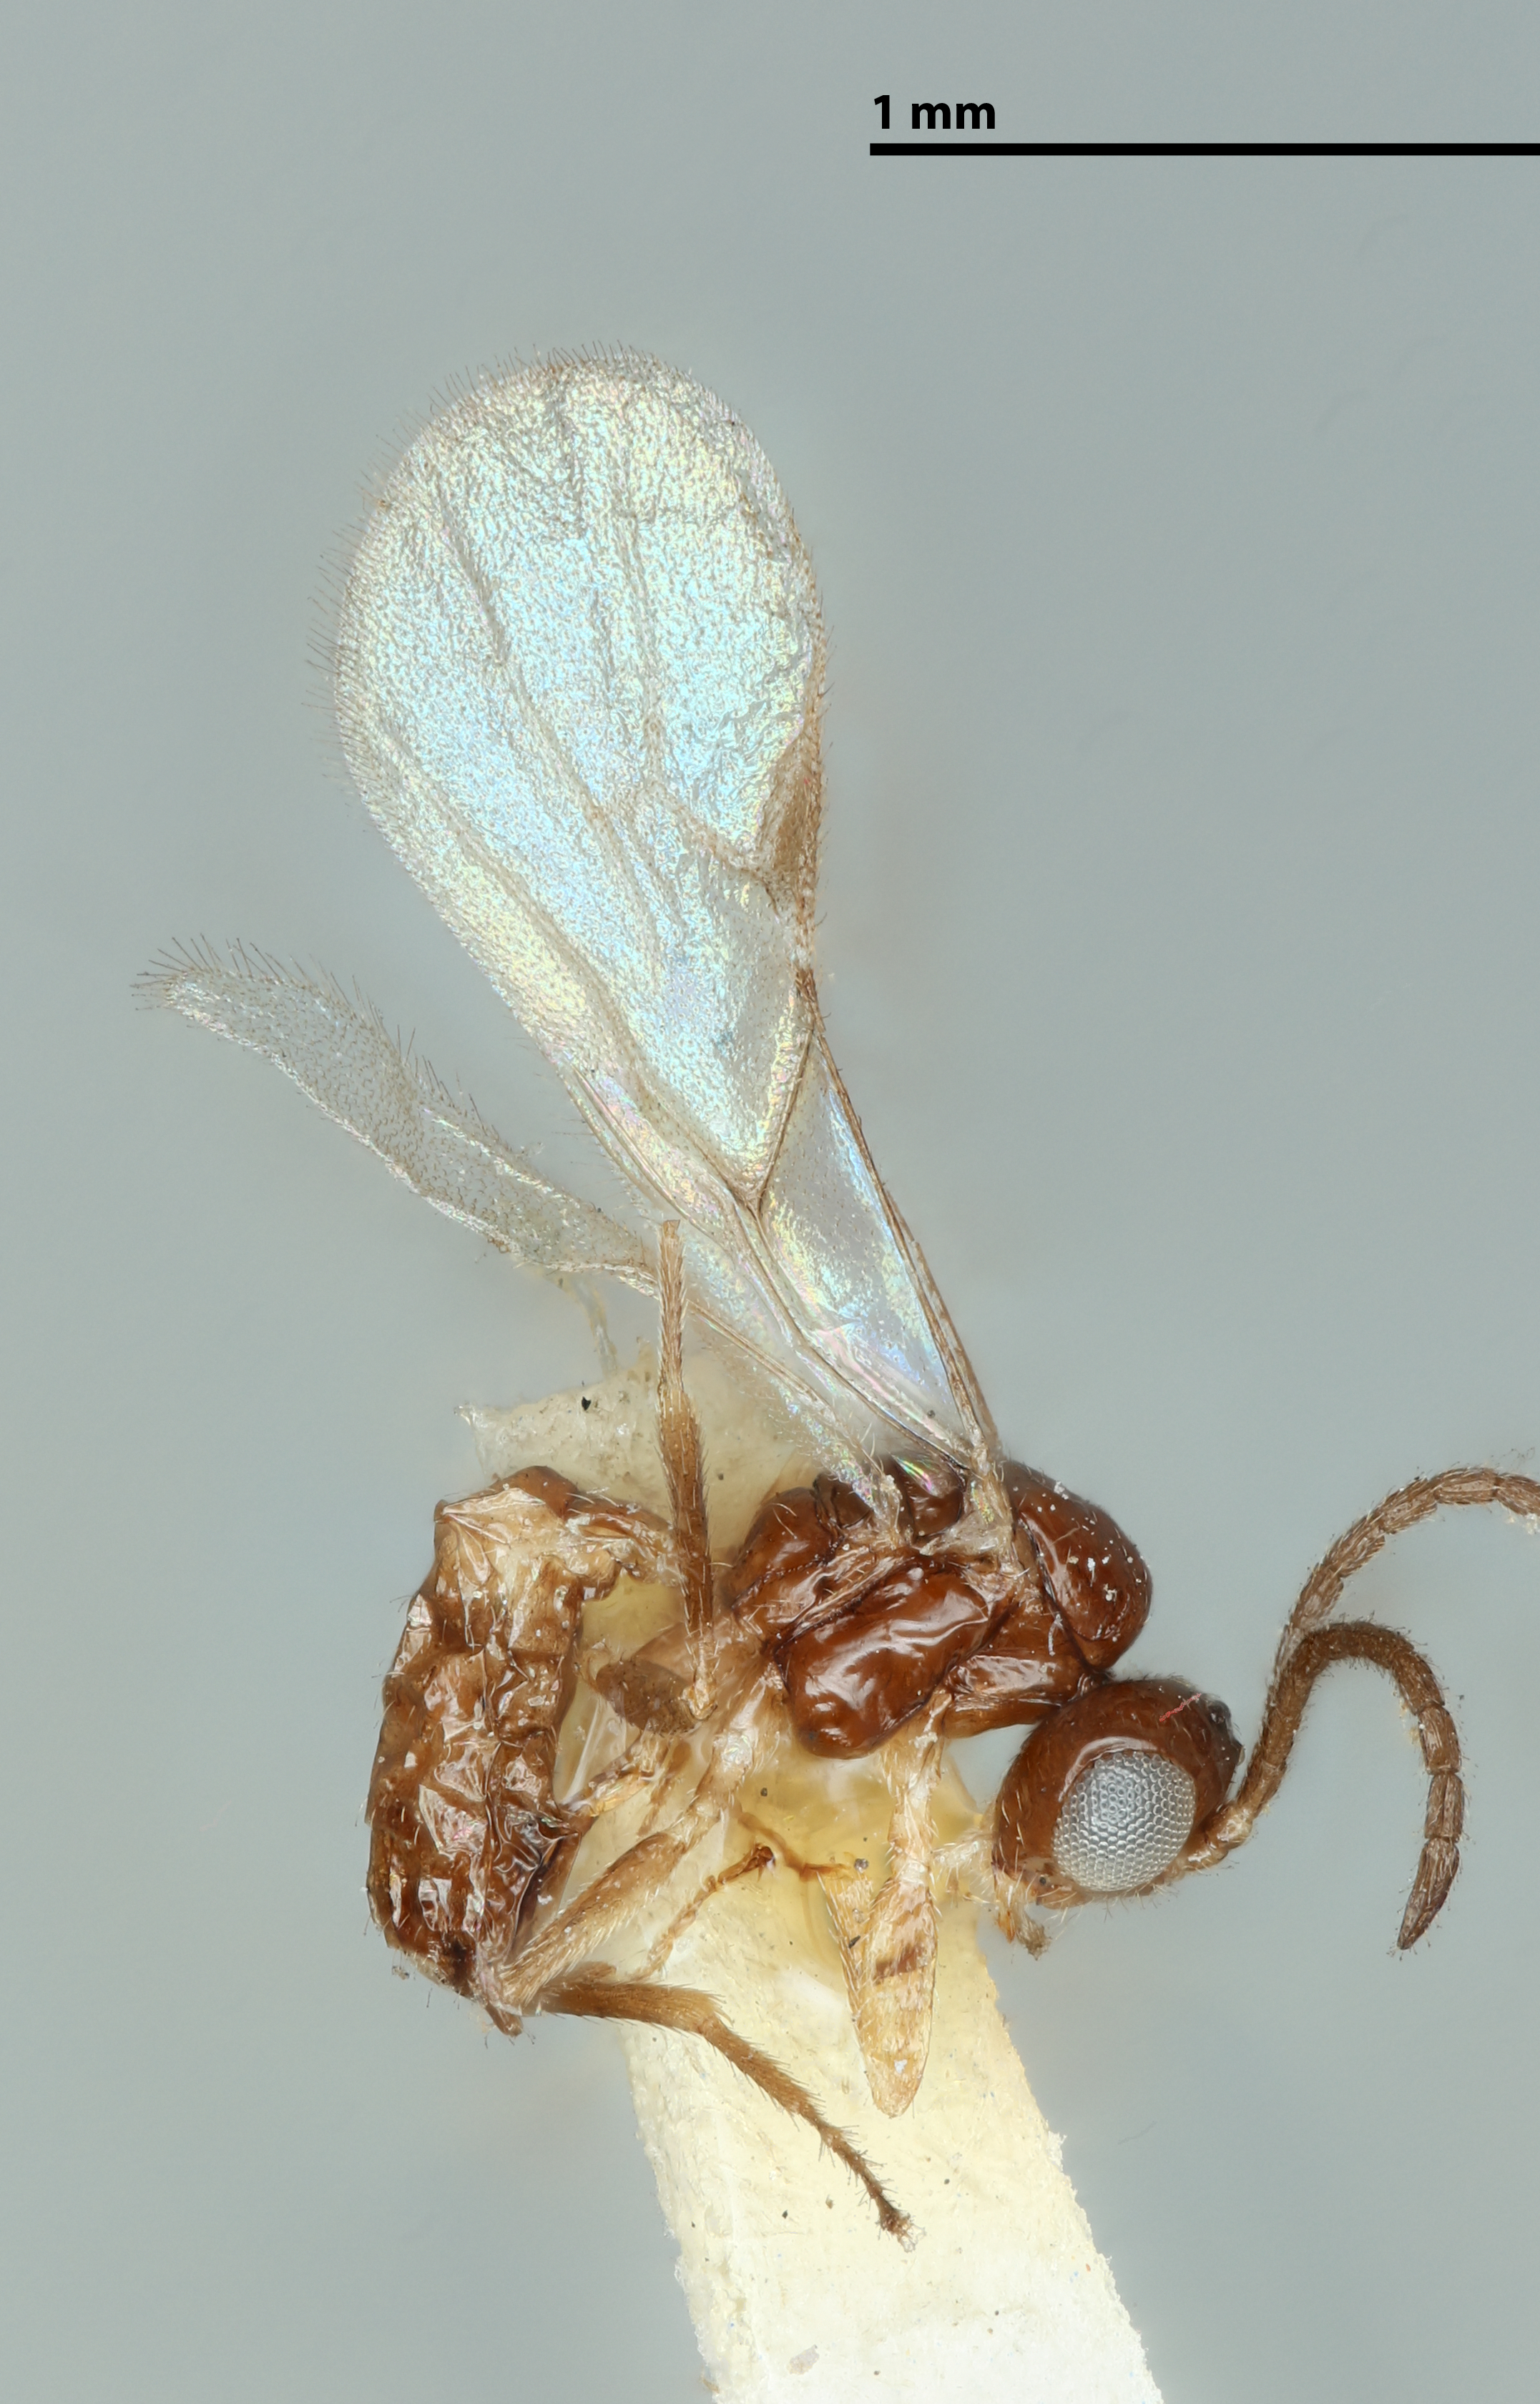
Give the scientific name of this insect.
Lysiphlebus cucurbitaphidis
